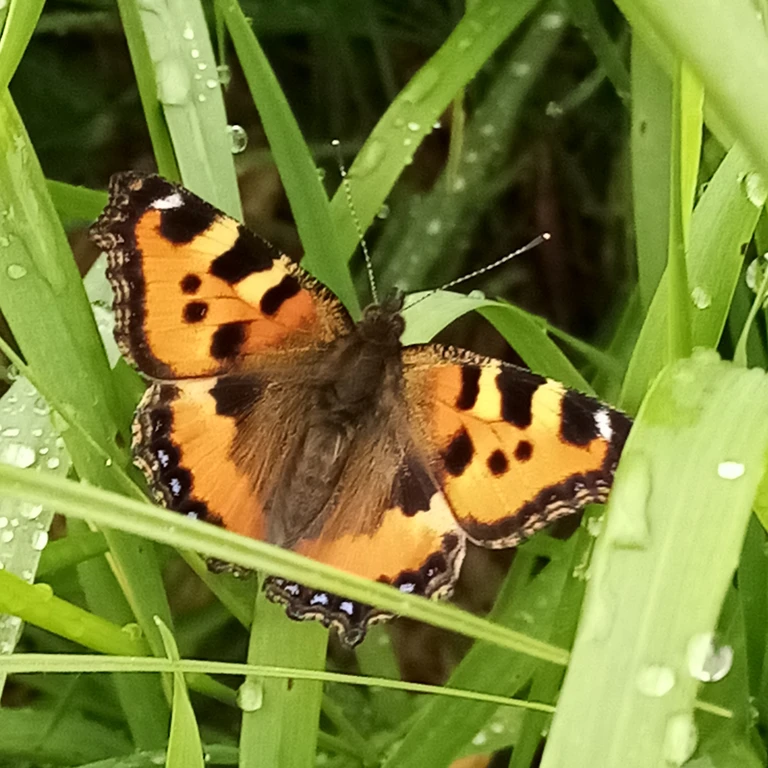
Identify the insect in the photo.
Aglais urticae
